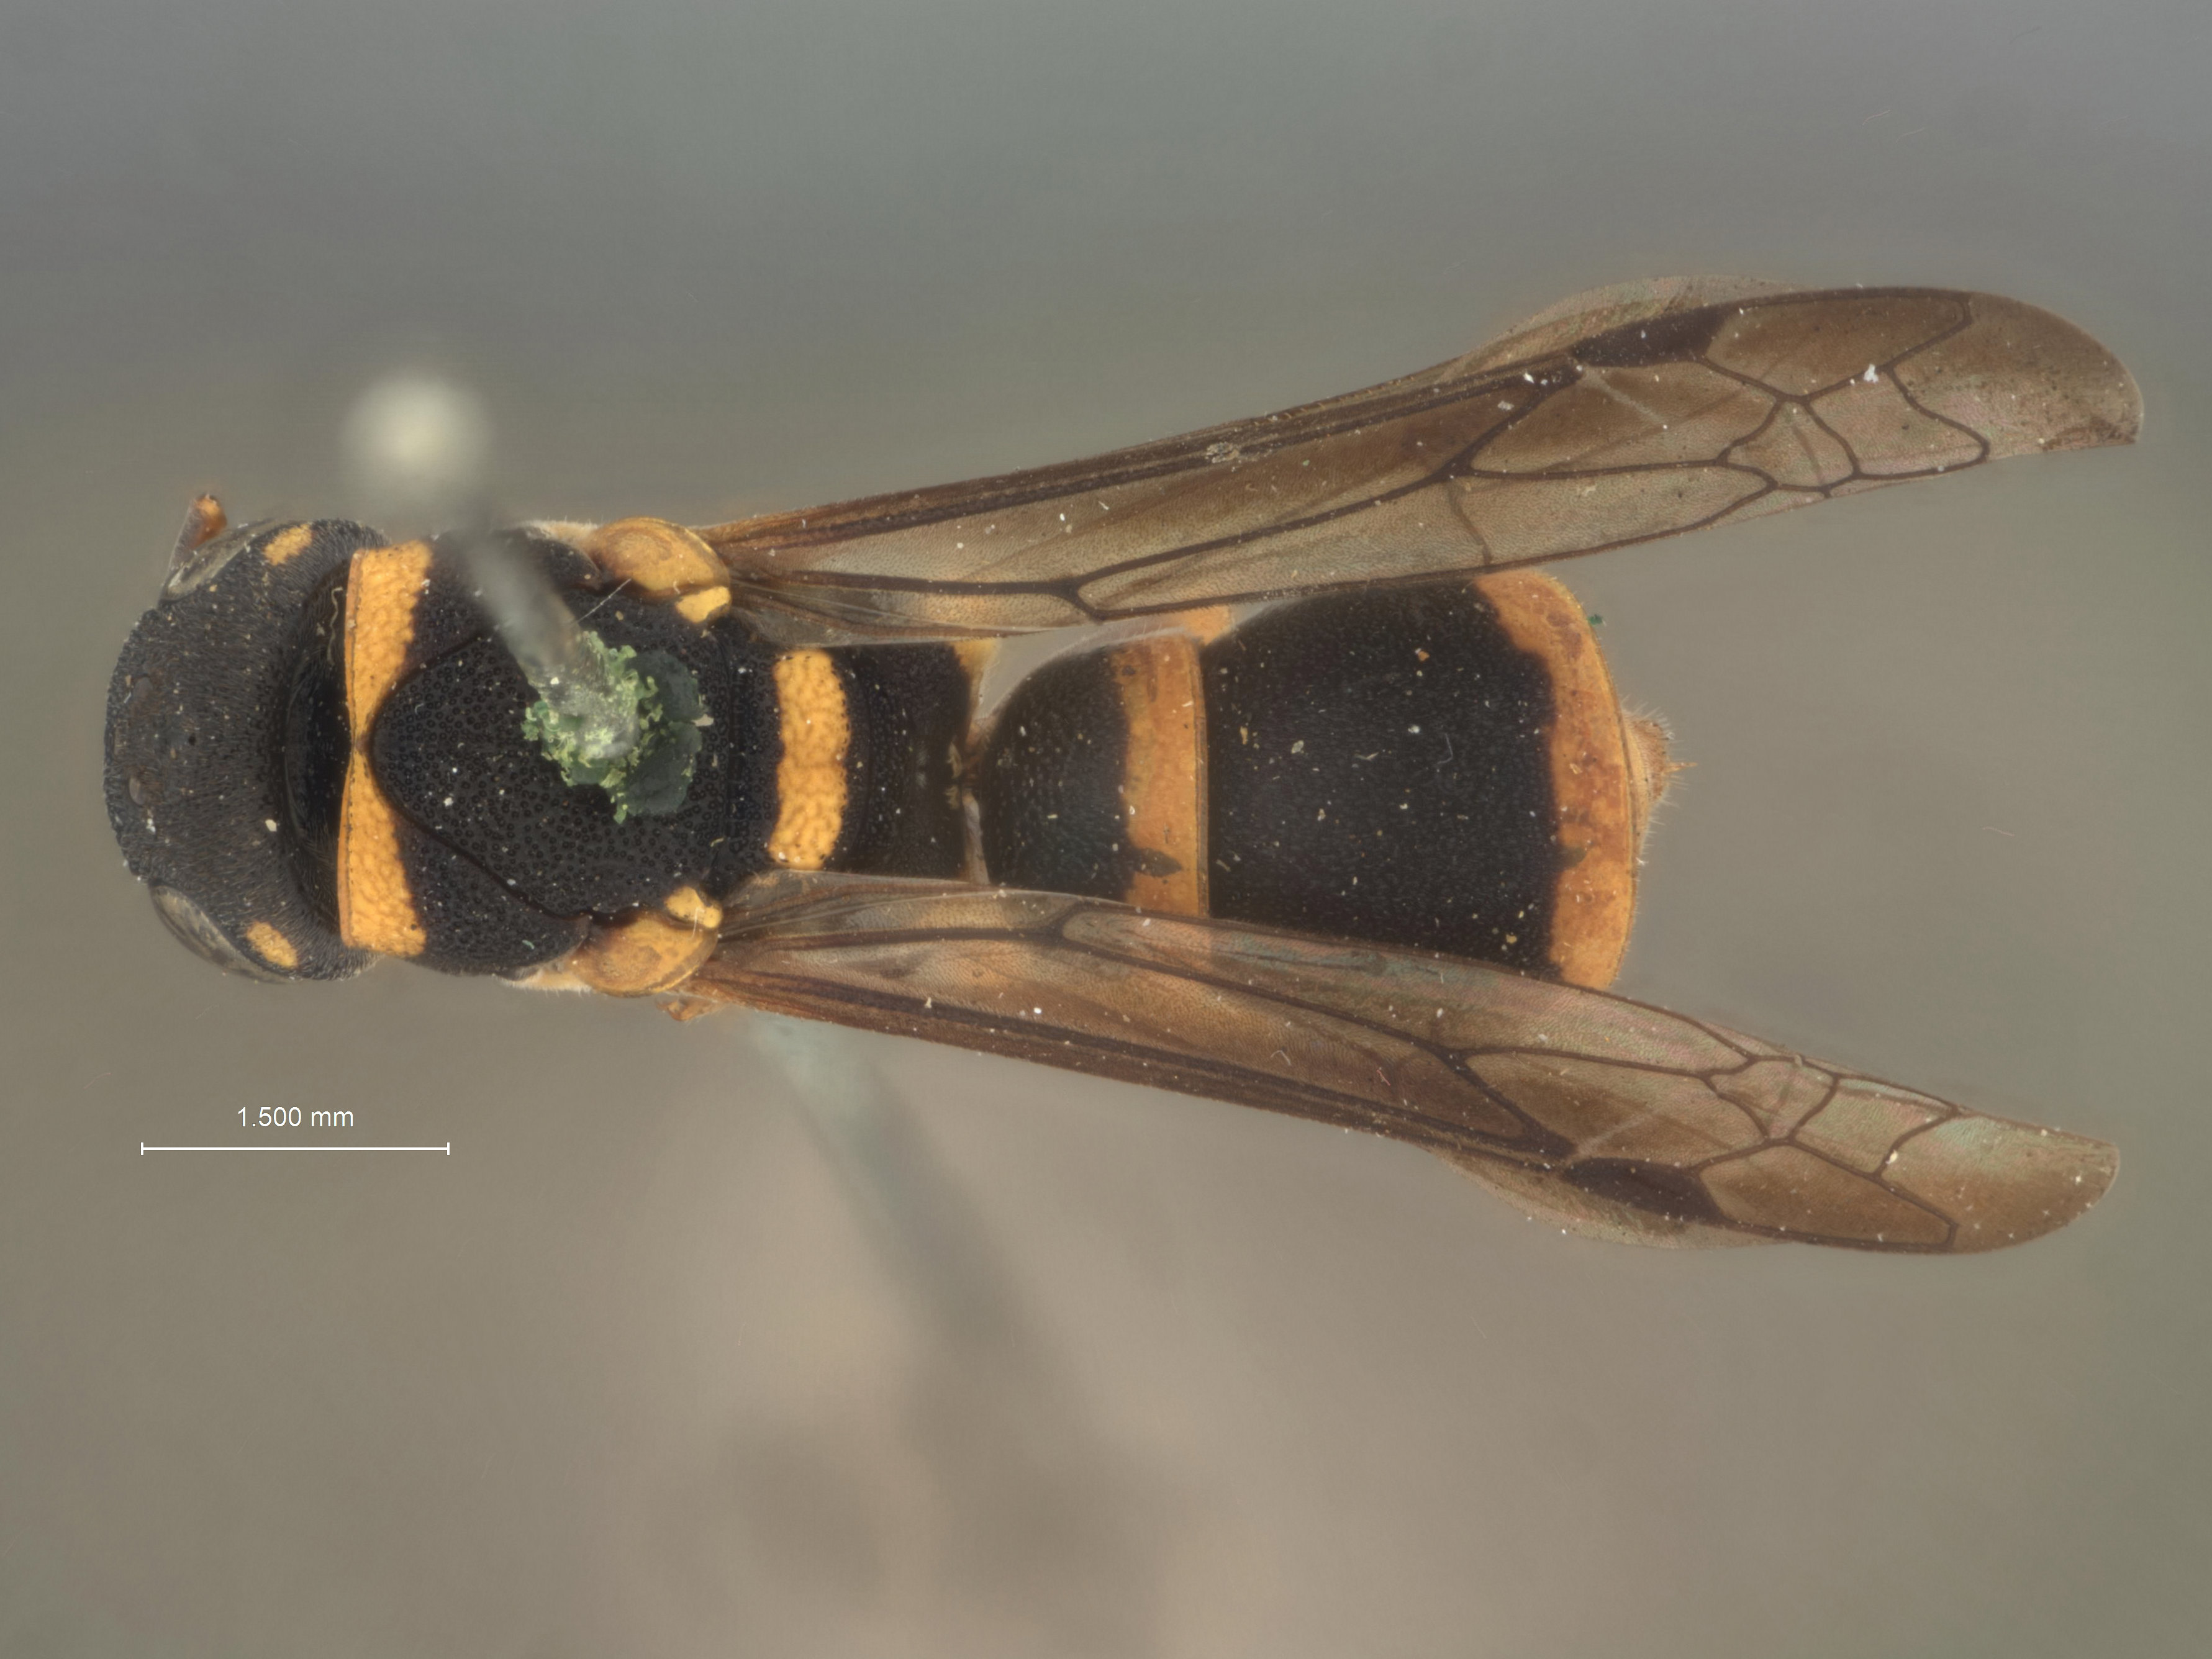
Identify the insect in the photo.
Australodynerus convexus
